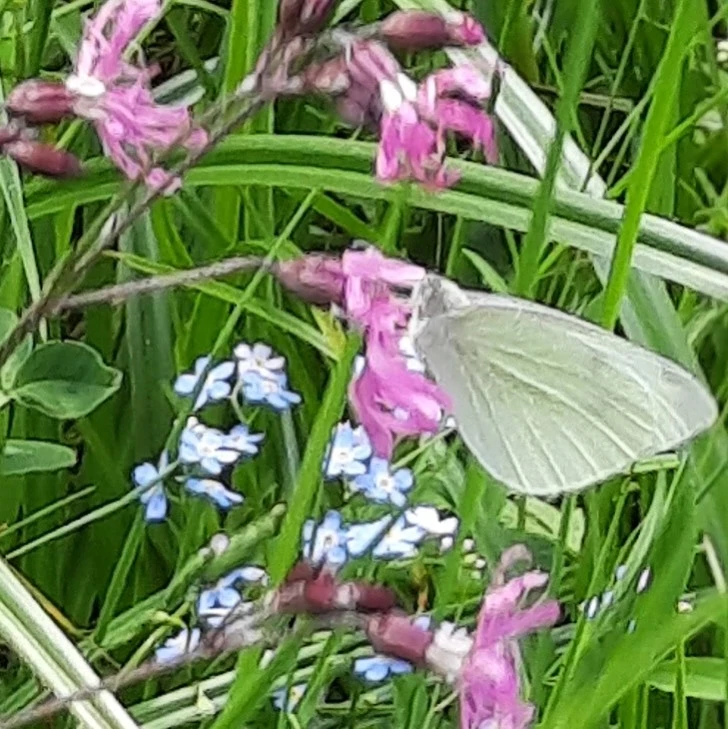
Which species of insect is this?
Leptidea sinapis/juvernica
